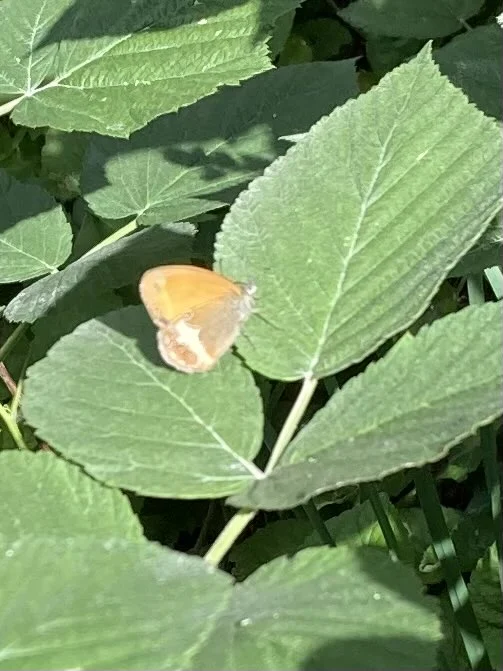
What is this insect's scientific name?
Coenonympha arcania
